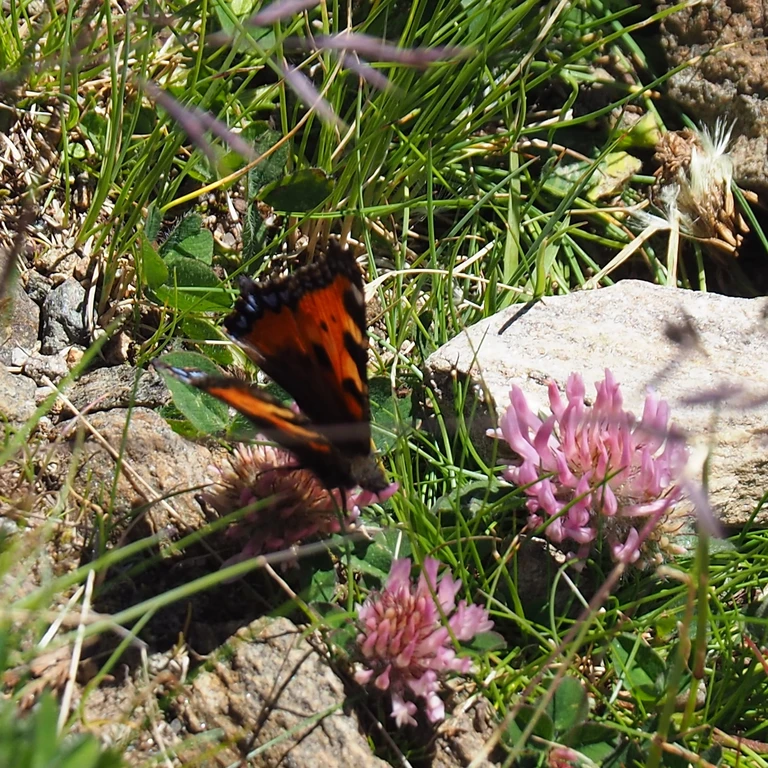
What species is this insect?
Aglais urticae
